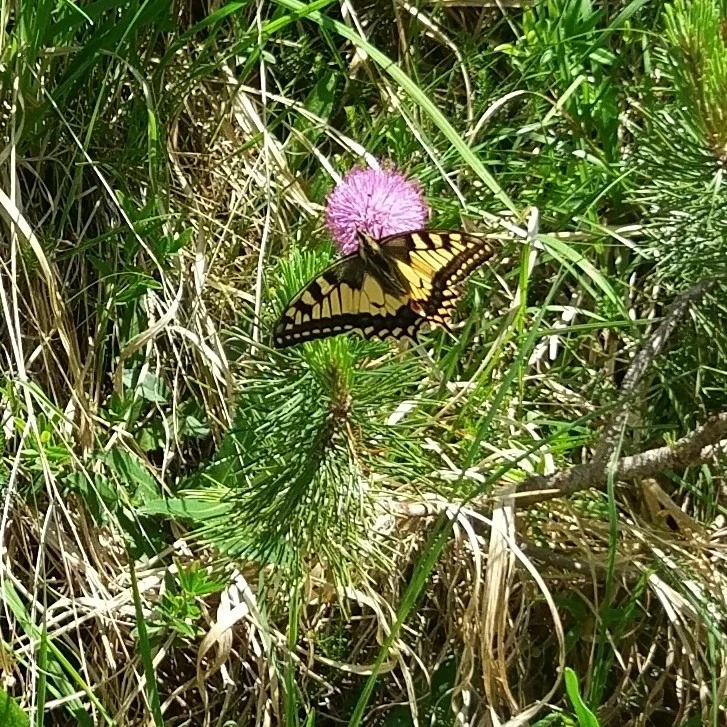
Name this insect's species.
Papilio machaon
